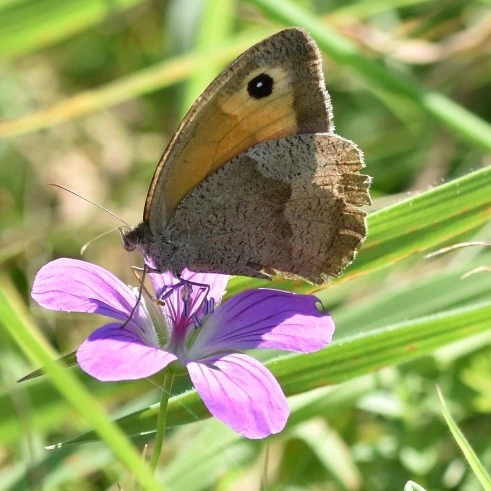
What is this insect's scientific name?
Maniola jurtina
